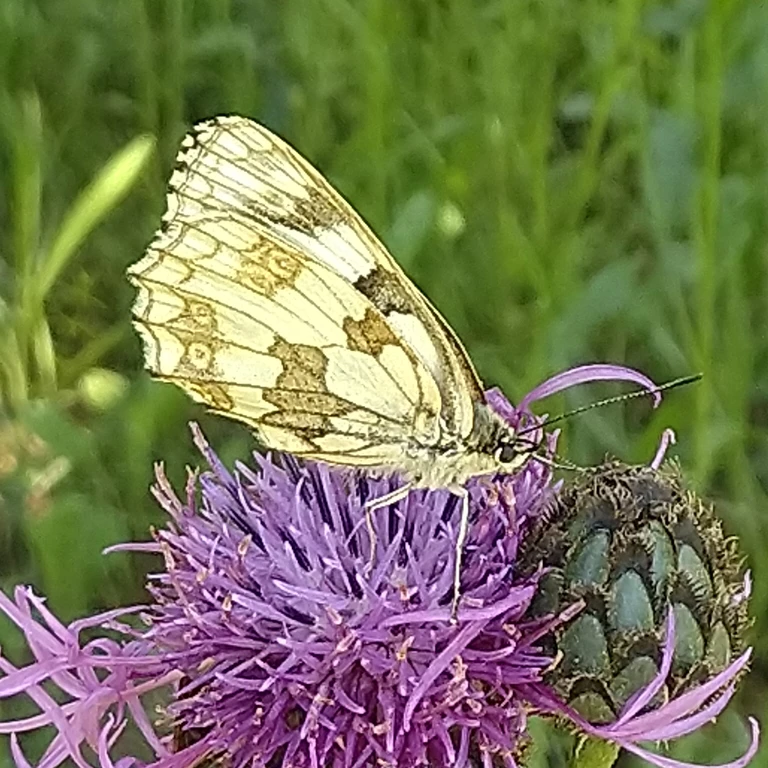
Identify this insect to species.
Melanargia galathea
